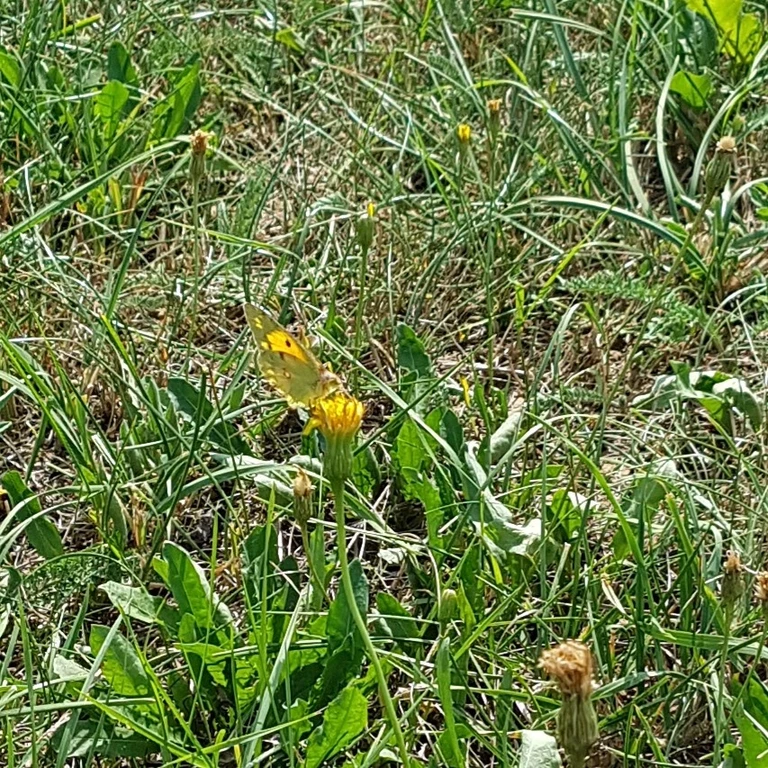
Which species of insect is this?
Colias croceus
